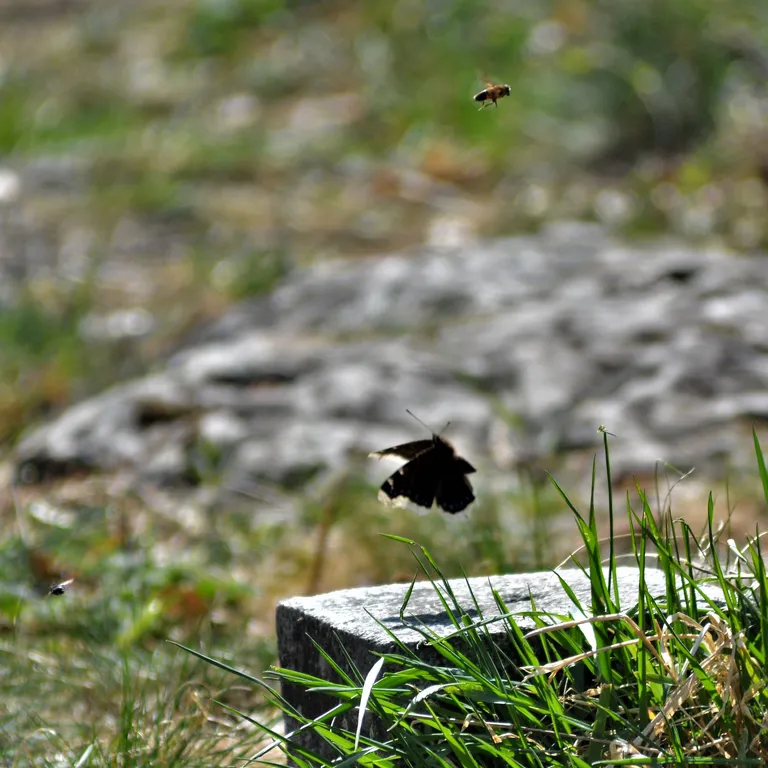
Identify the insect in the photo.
Nymphalis antiopa
